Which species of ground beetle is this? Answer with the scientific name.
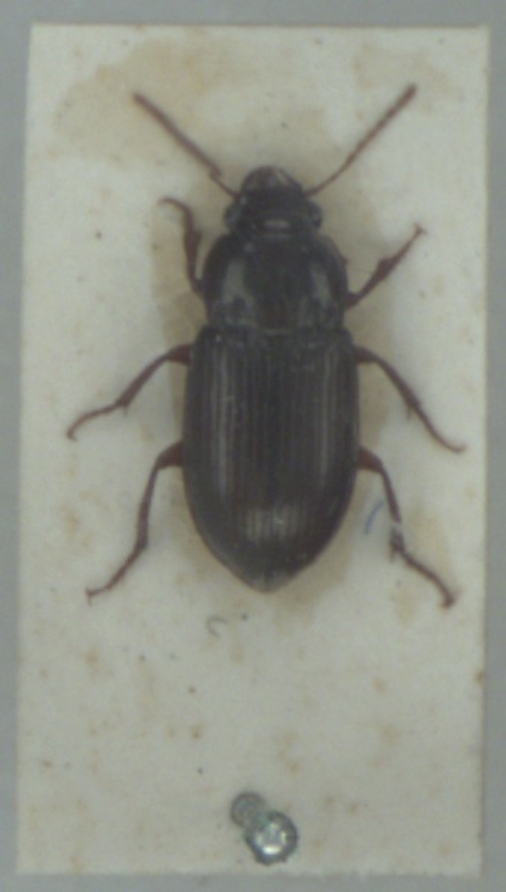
Amara apricaria
